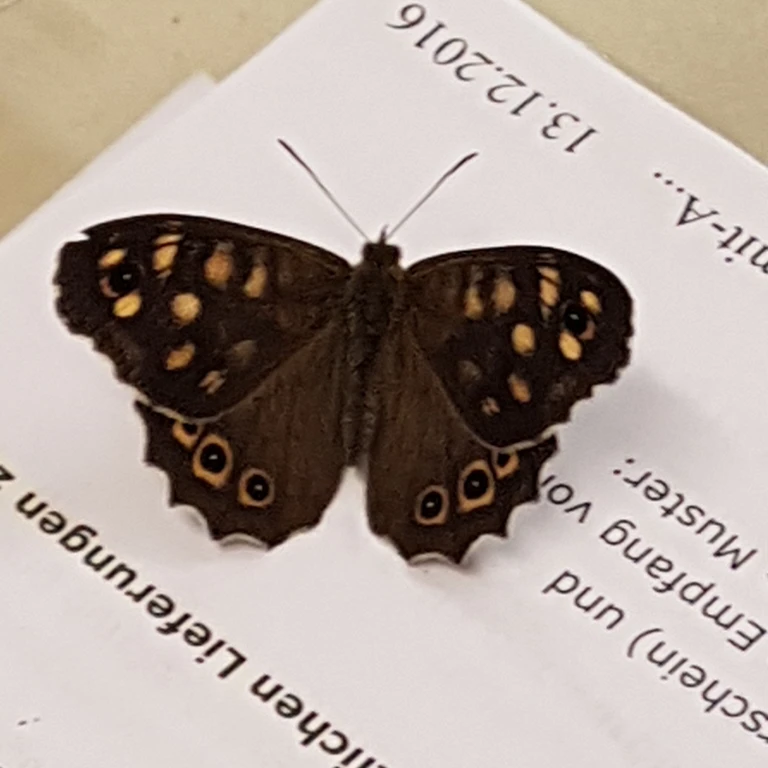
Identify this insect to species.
Pararge aegeria
